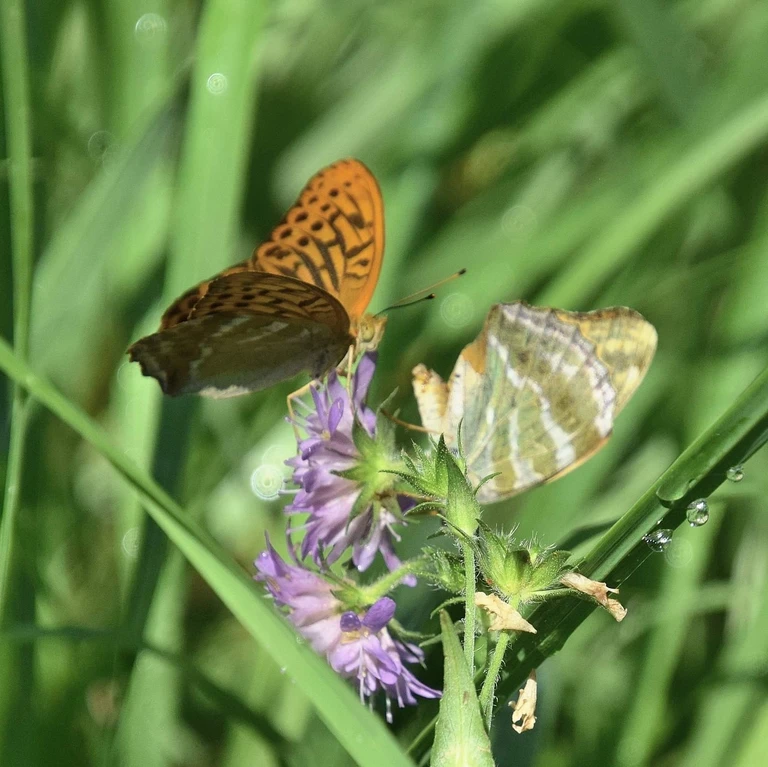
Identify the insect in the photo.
Argynnis paphia
